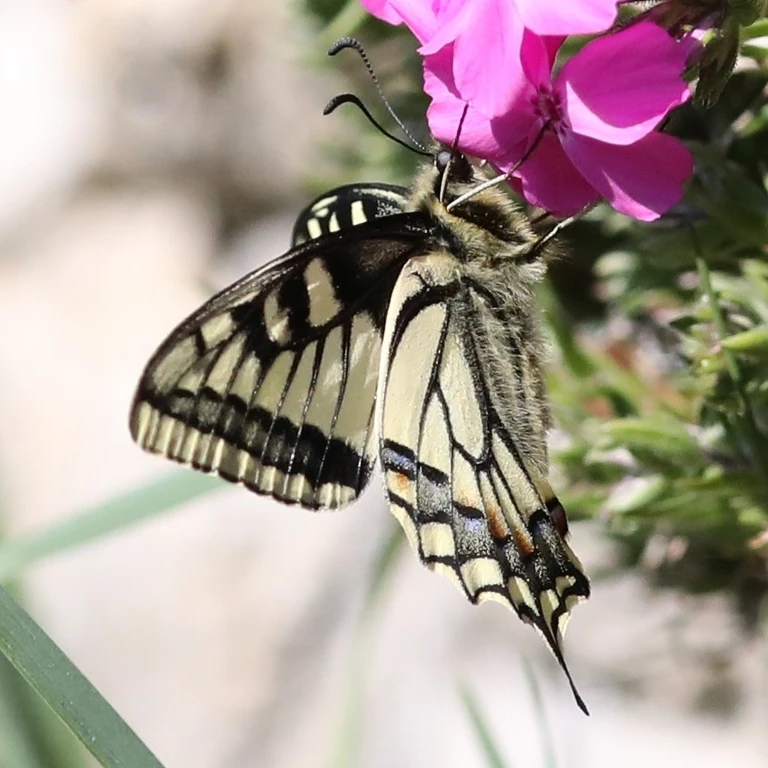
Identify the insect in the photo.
Papilio machaon
